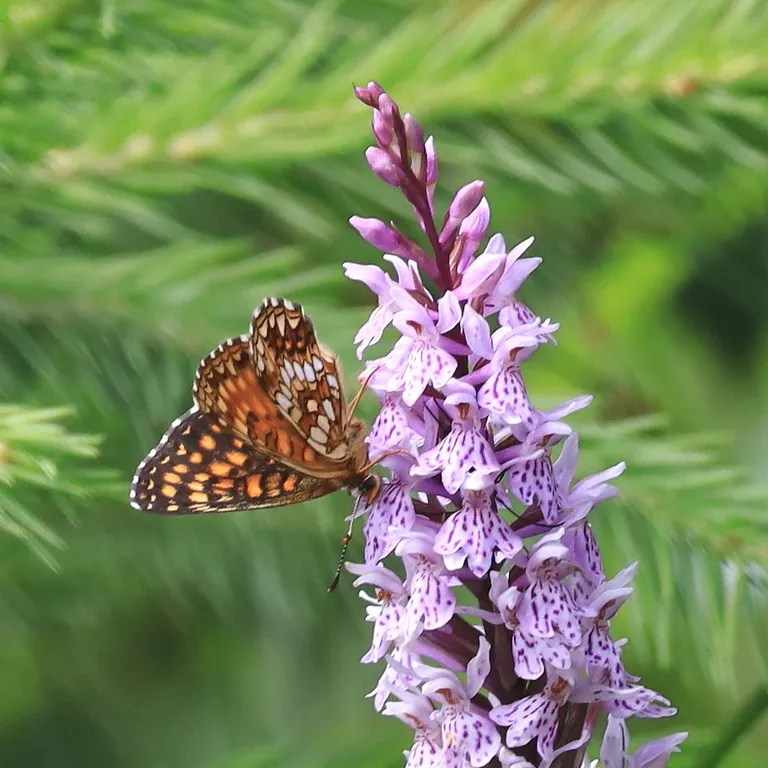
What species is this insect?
Melitaea diamina
